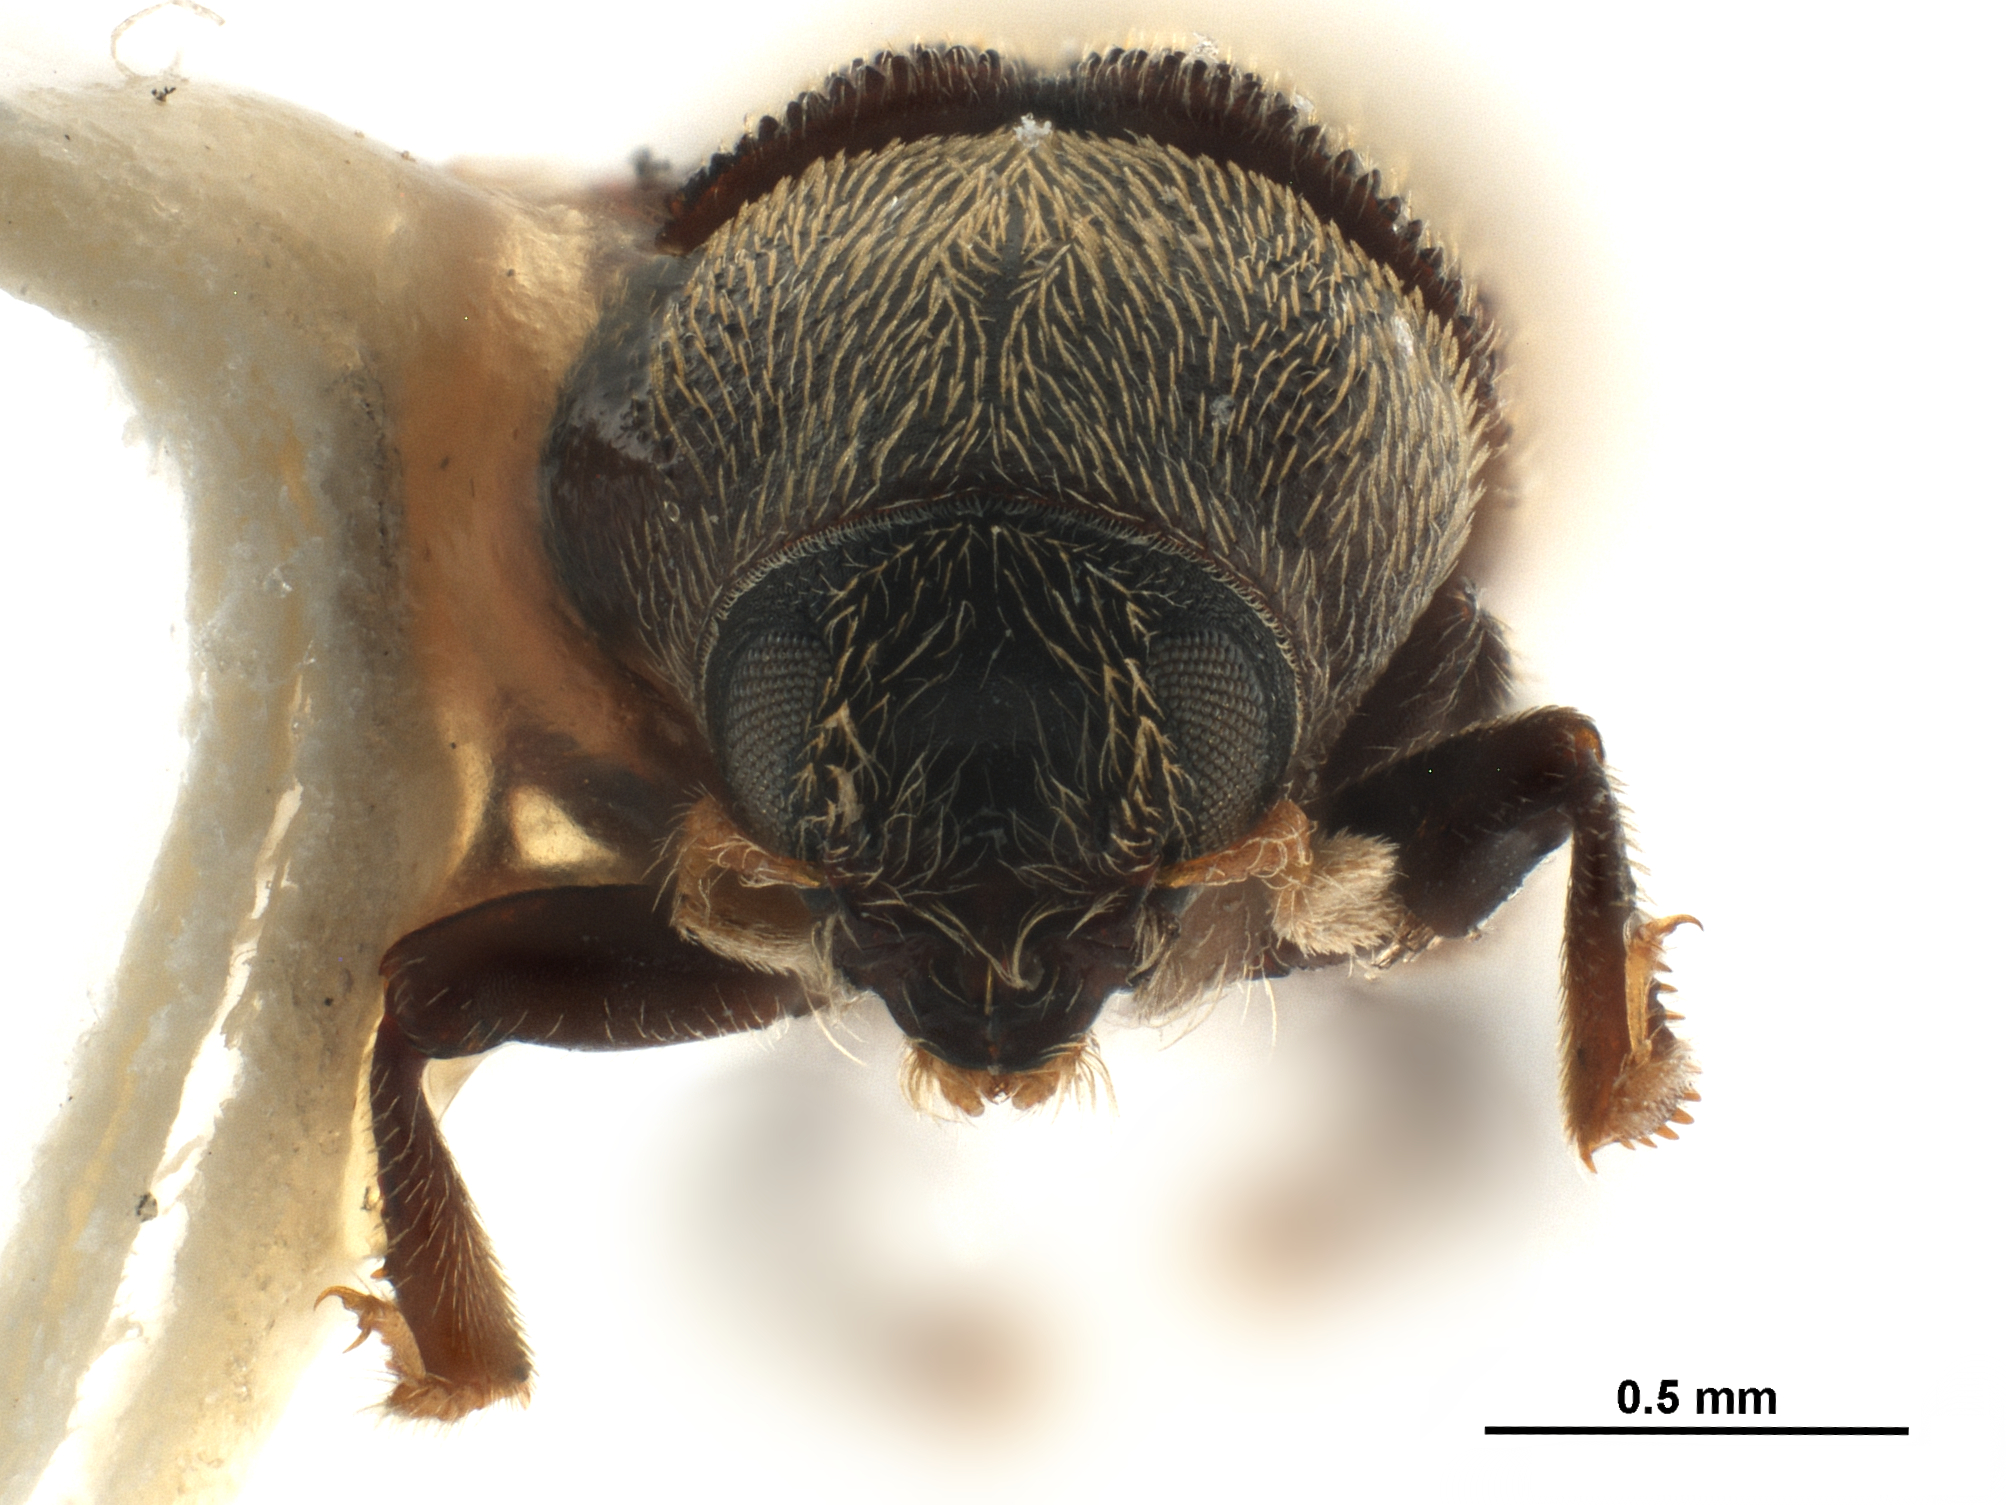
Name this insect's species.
Chramesus gracilis
